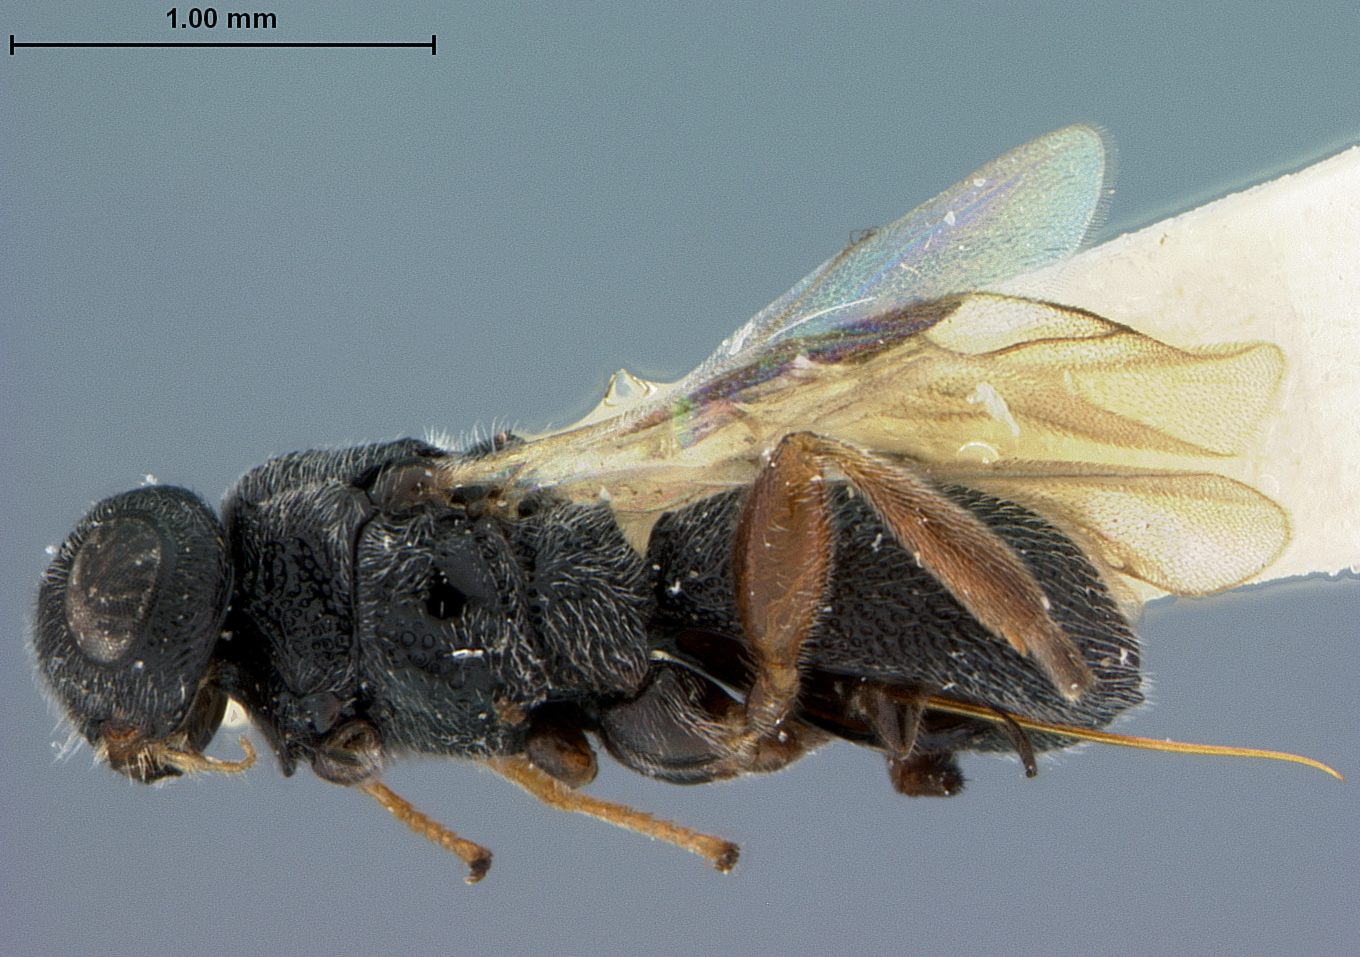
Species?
Urosigalphus aquilus
